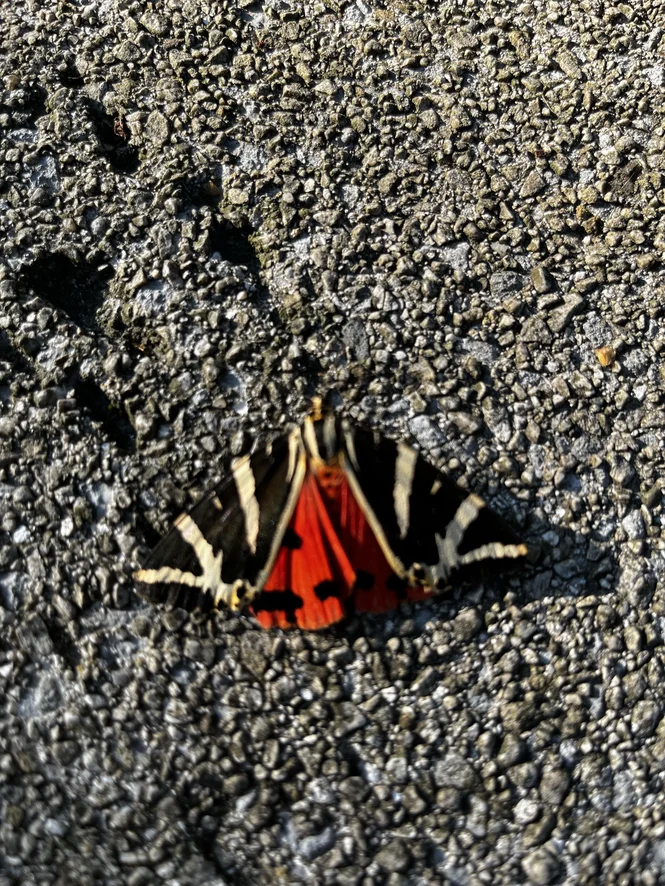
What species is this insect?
Euplagia quadripunctaria
